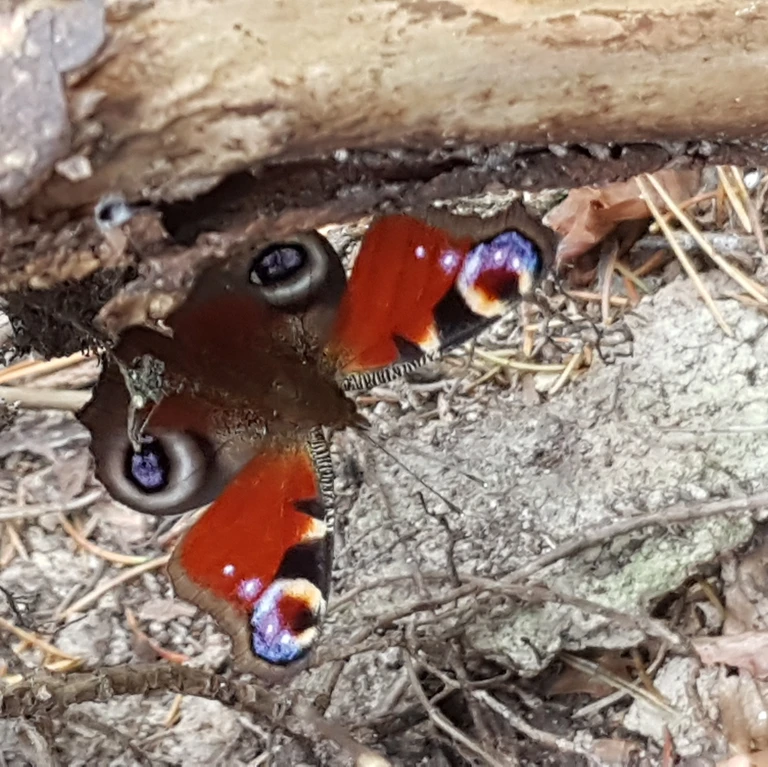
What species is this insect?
Aglais io
